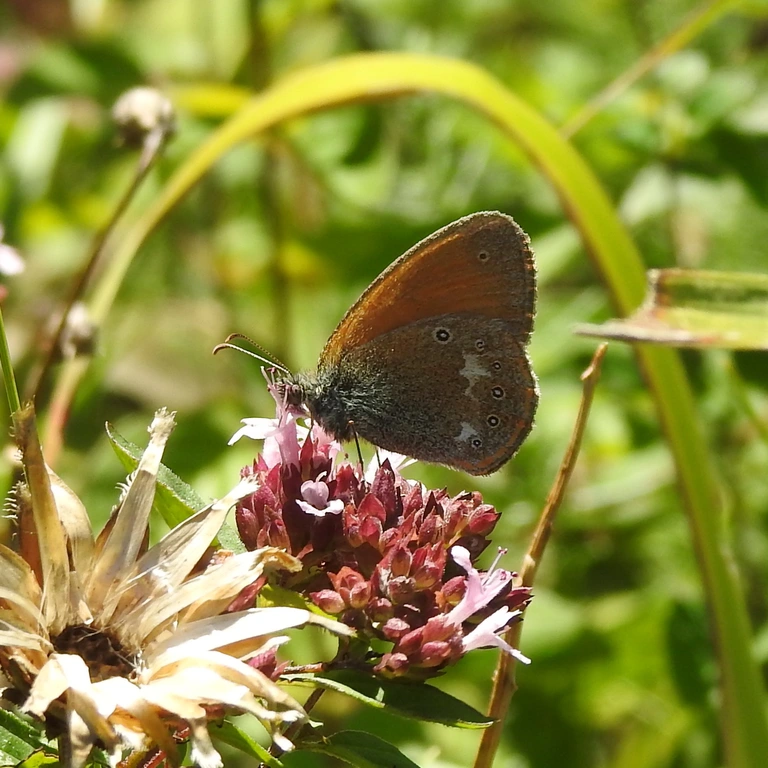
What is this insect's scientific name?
Coenonympha glycerion (also Coenonympha iphis)
